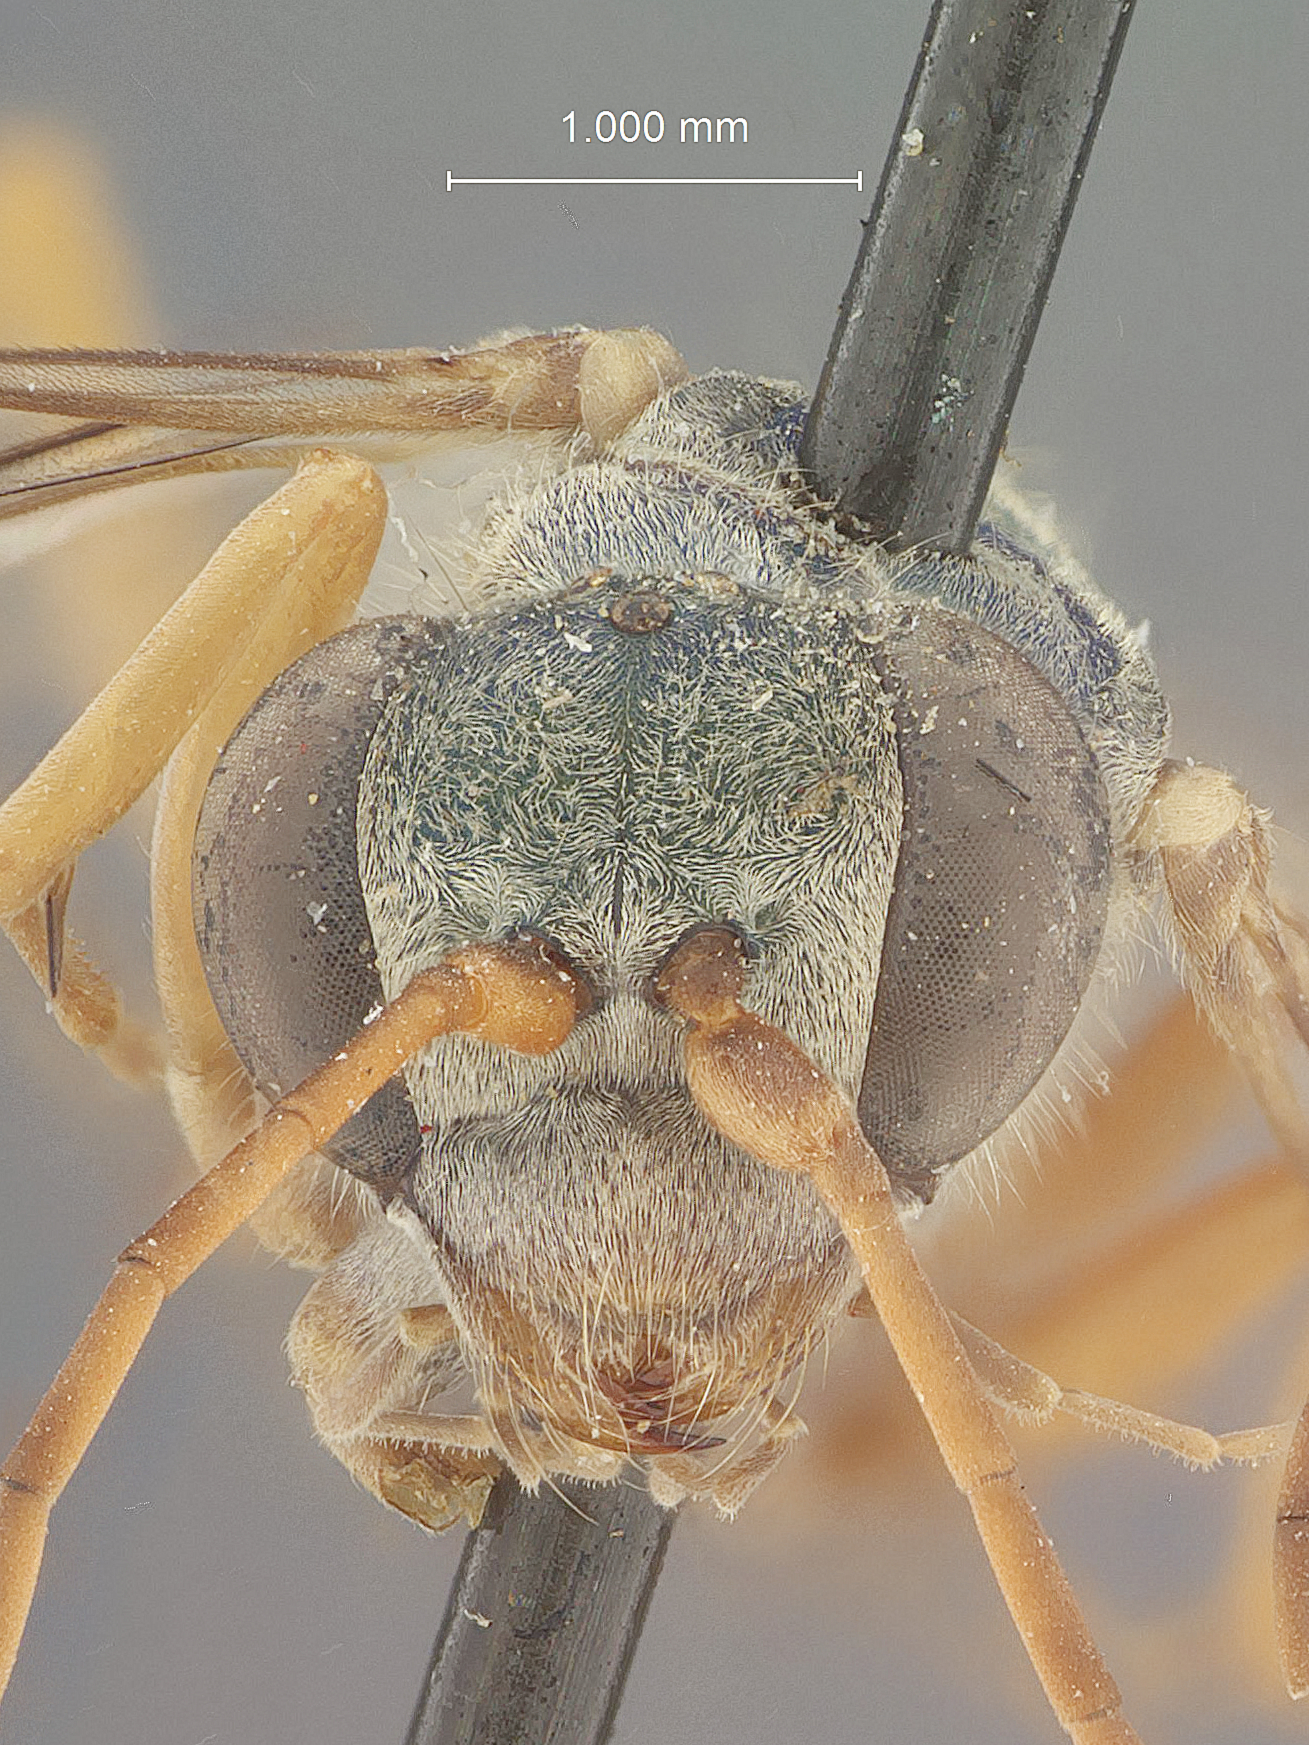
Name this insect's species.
Auplopus eriodes
